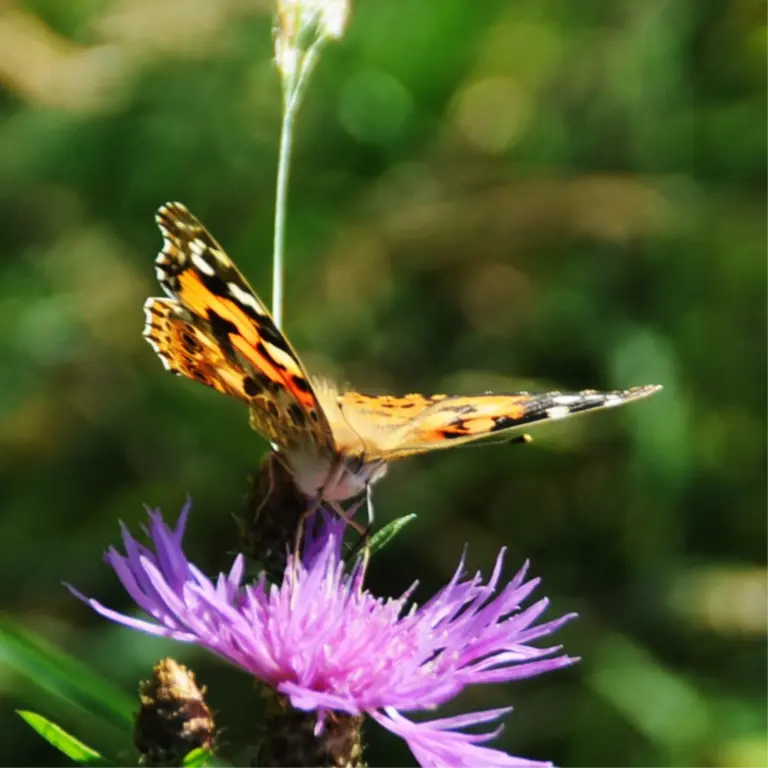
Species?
Vanessa cardui
